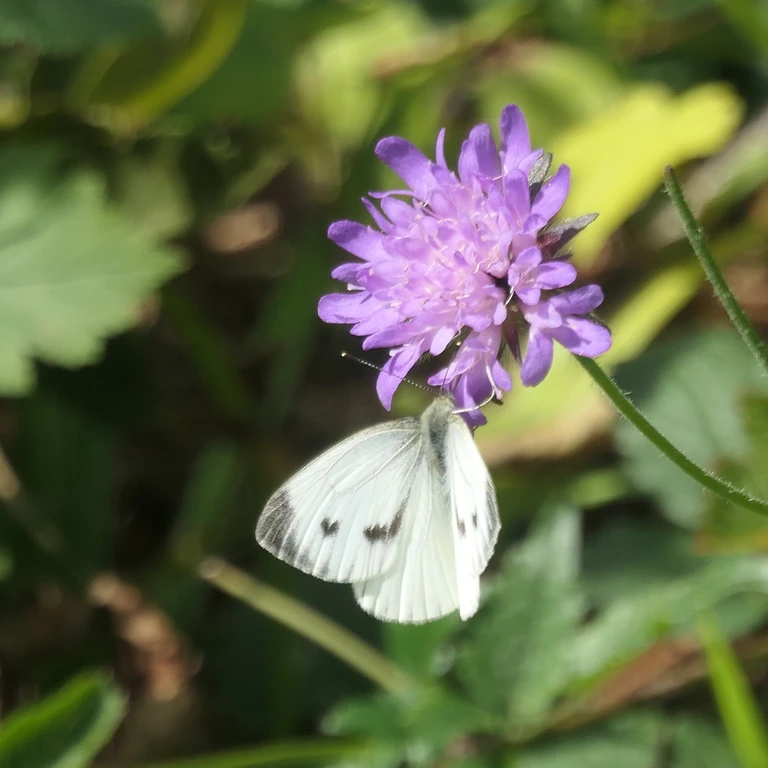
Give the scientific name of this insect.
Pieris napi
